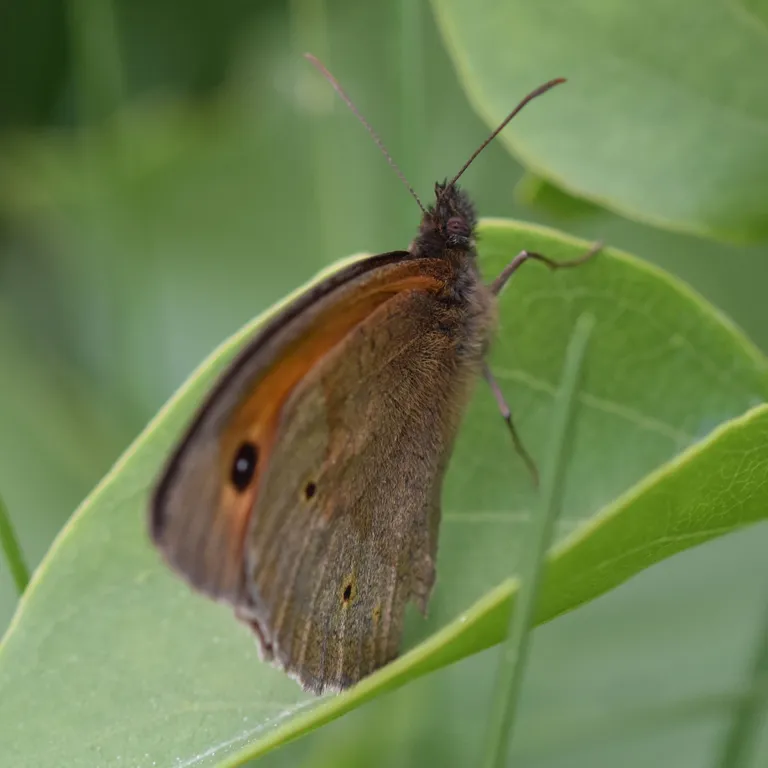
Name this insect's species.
Maniola jurtina
